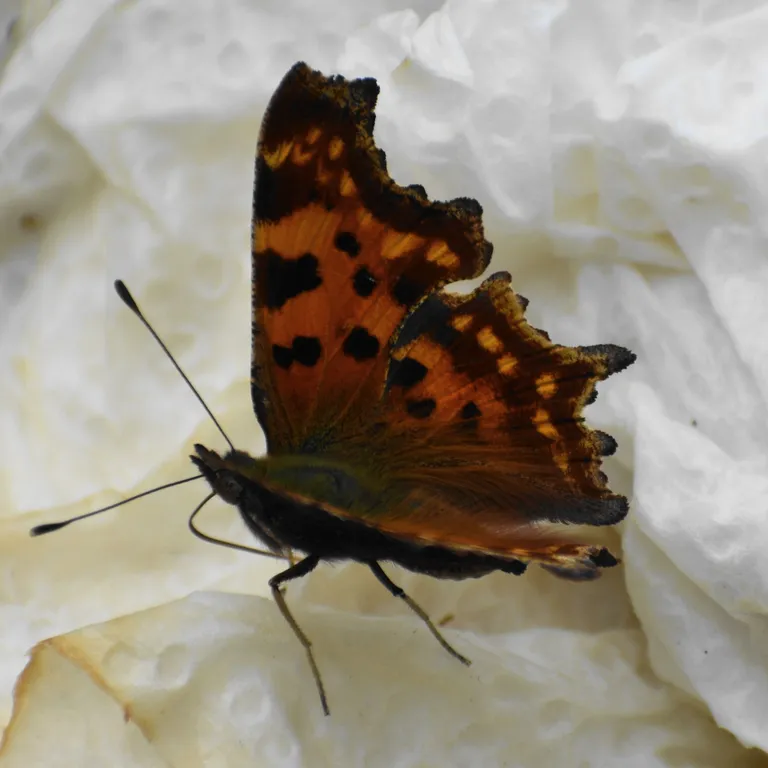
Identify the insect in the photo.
Polygonia c-album
